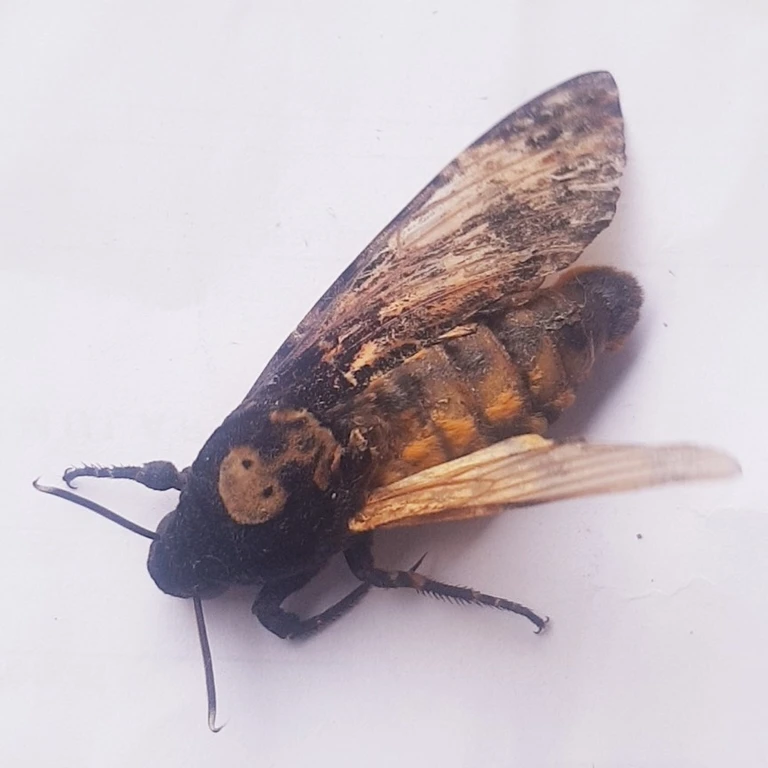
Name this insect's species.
Acherontia atropos
